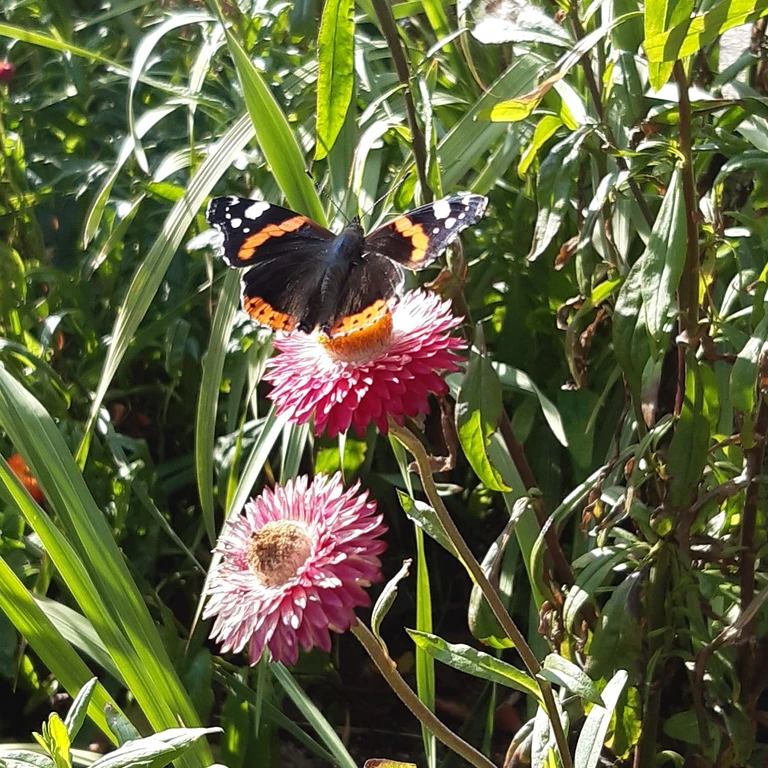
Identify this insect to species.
Vanessa atalanta
